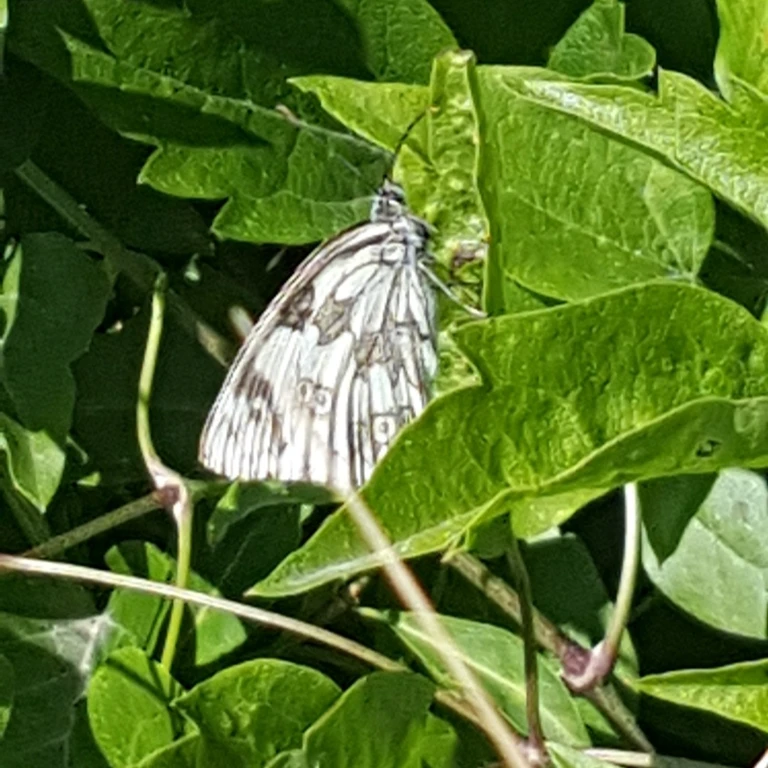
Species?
Melanargia galathea
